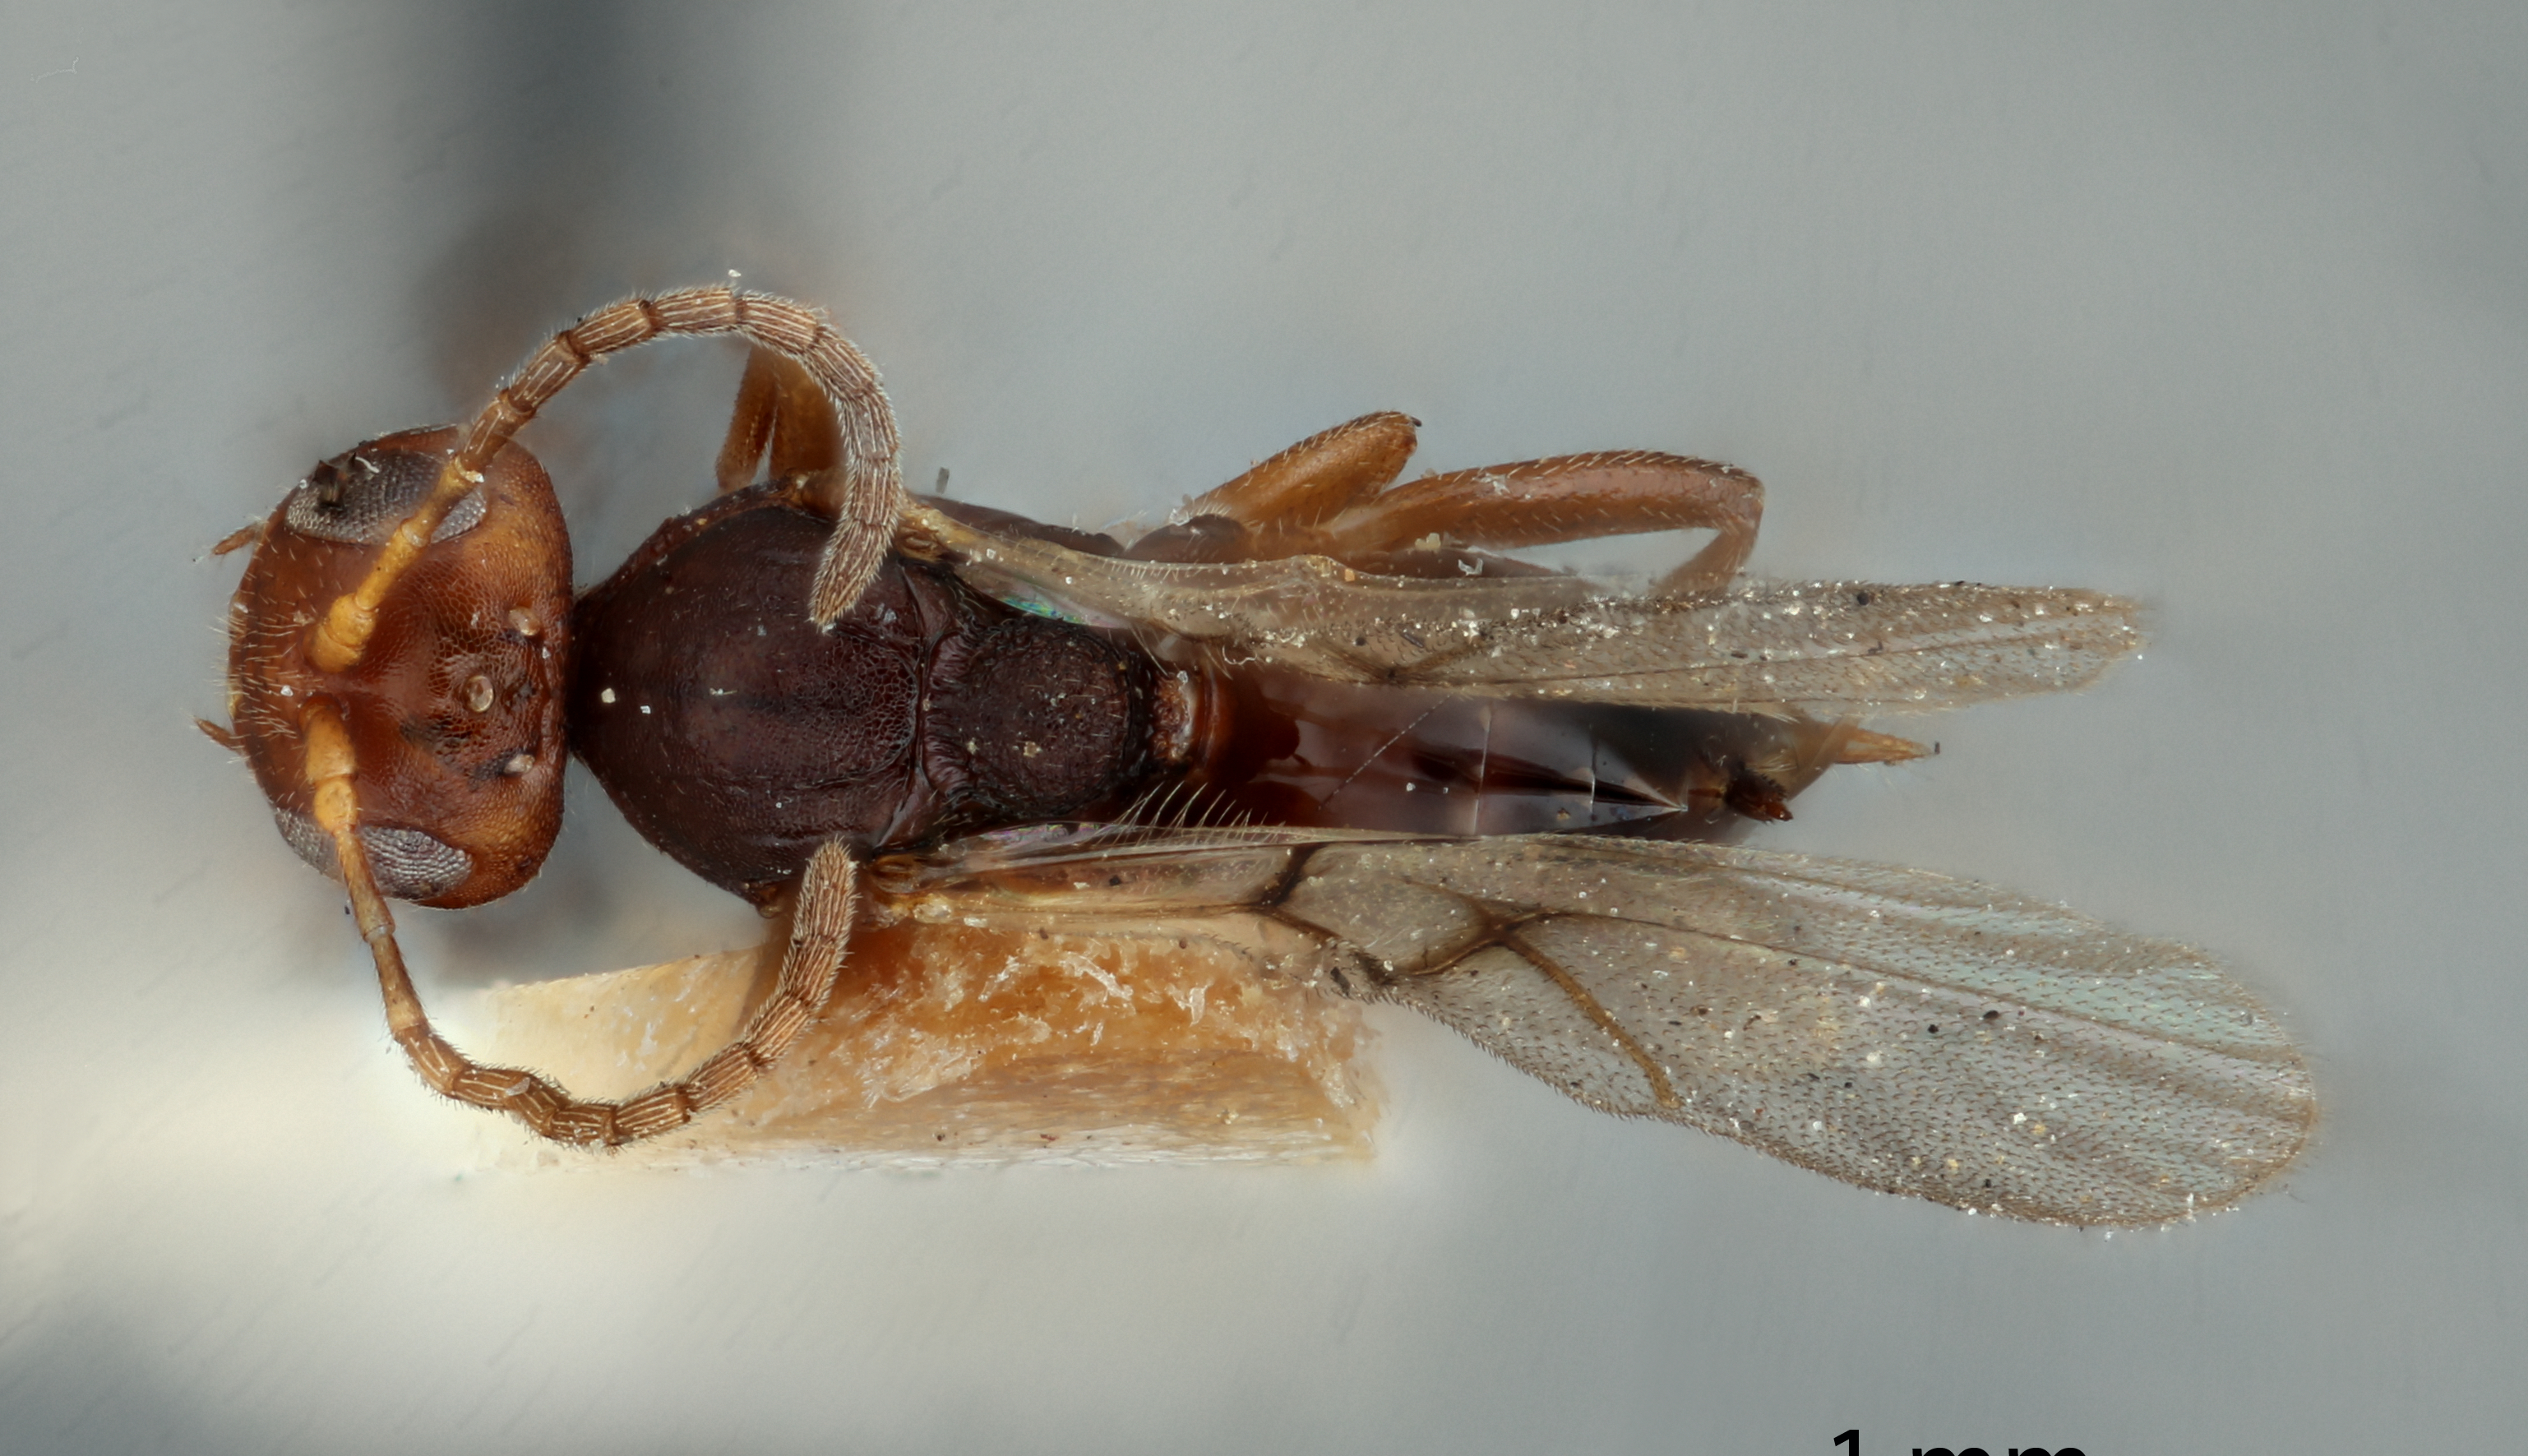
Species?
Compsodryoxenus illinoisensis
